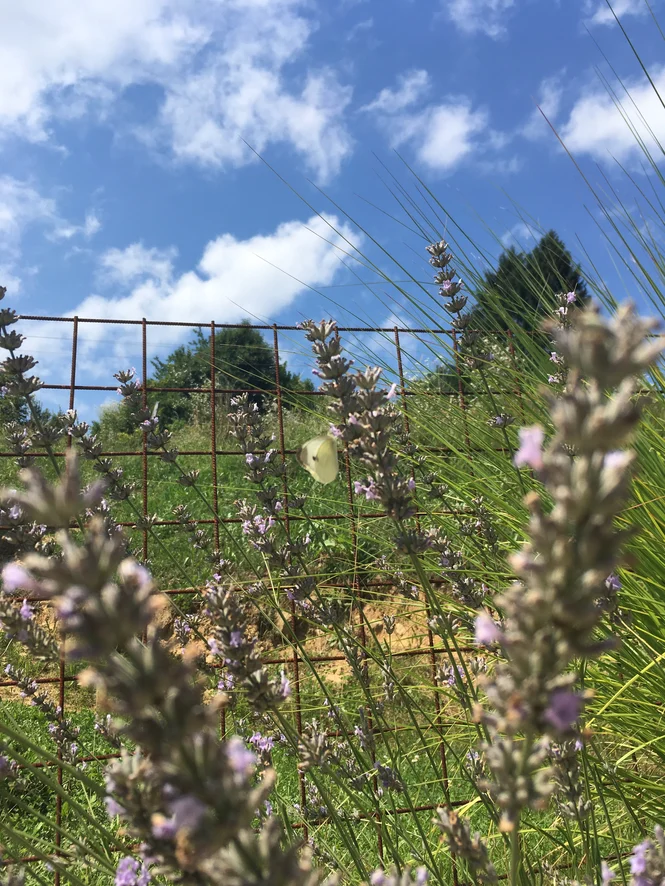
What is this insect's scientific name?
Pieris brassicae
